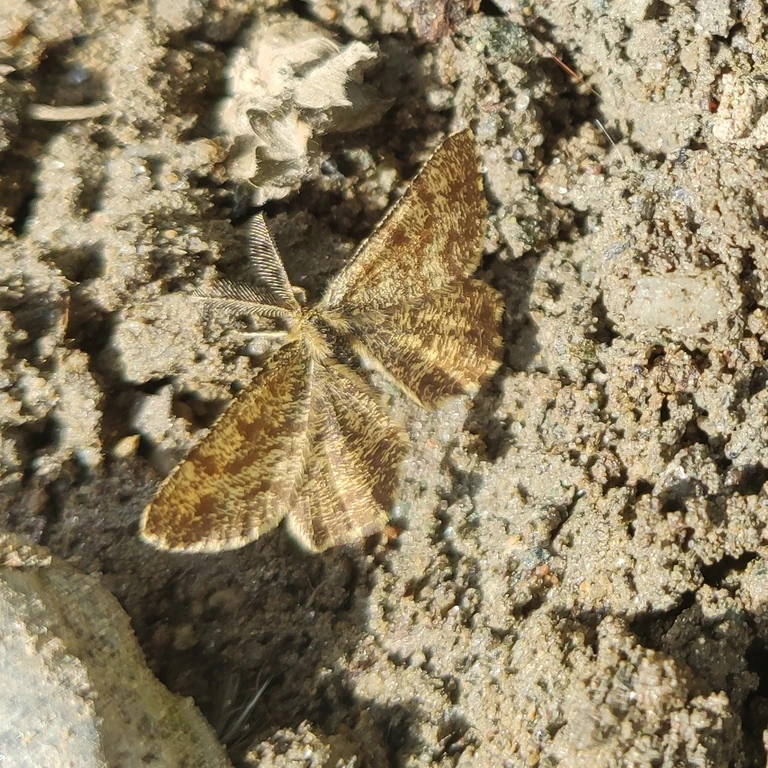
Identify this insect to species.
Ematurga atomaria
